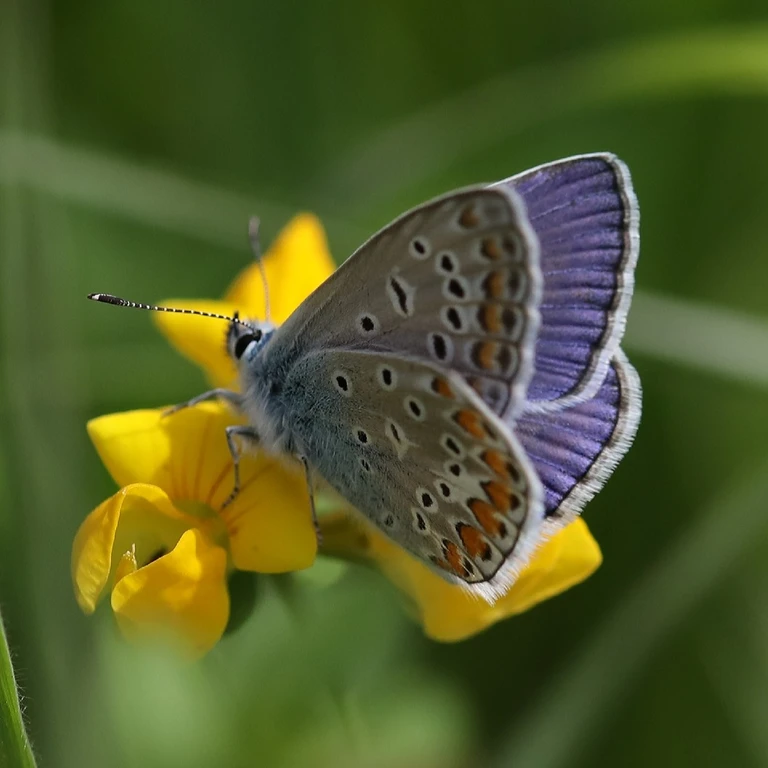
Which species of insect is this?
Polyommatus icarus
